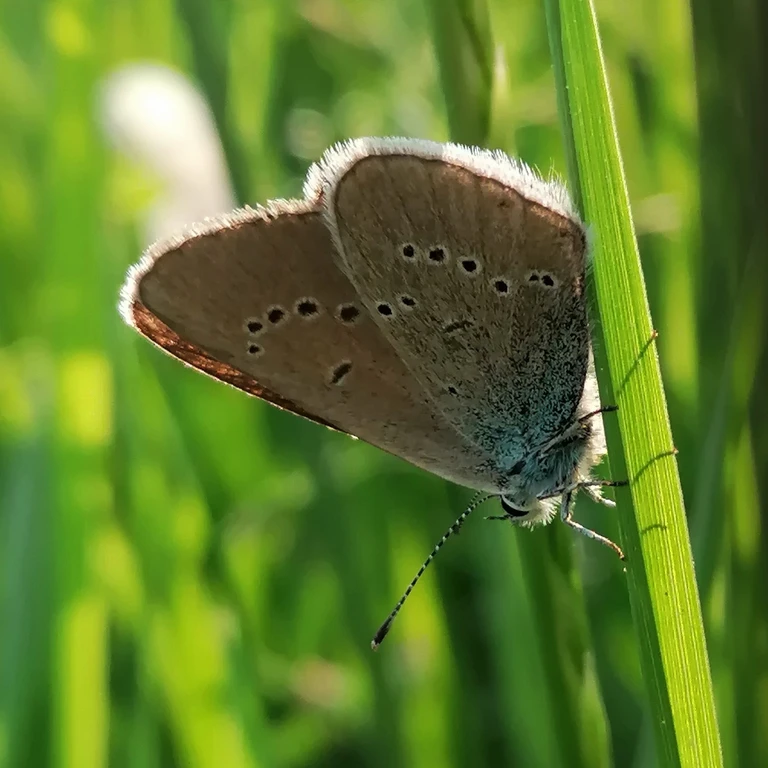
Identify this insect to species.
Cyaniris semiargus
